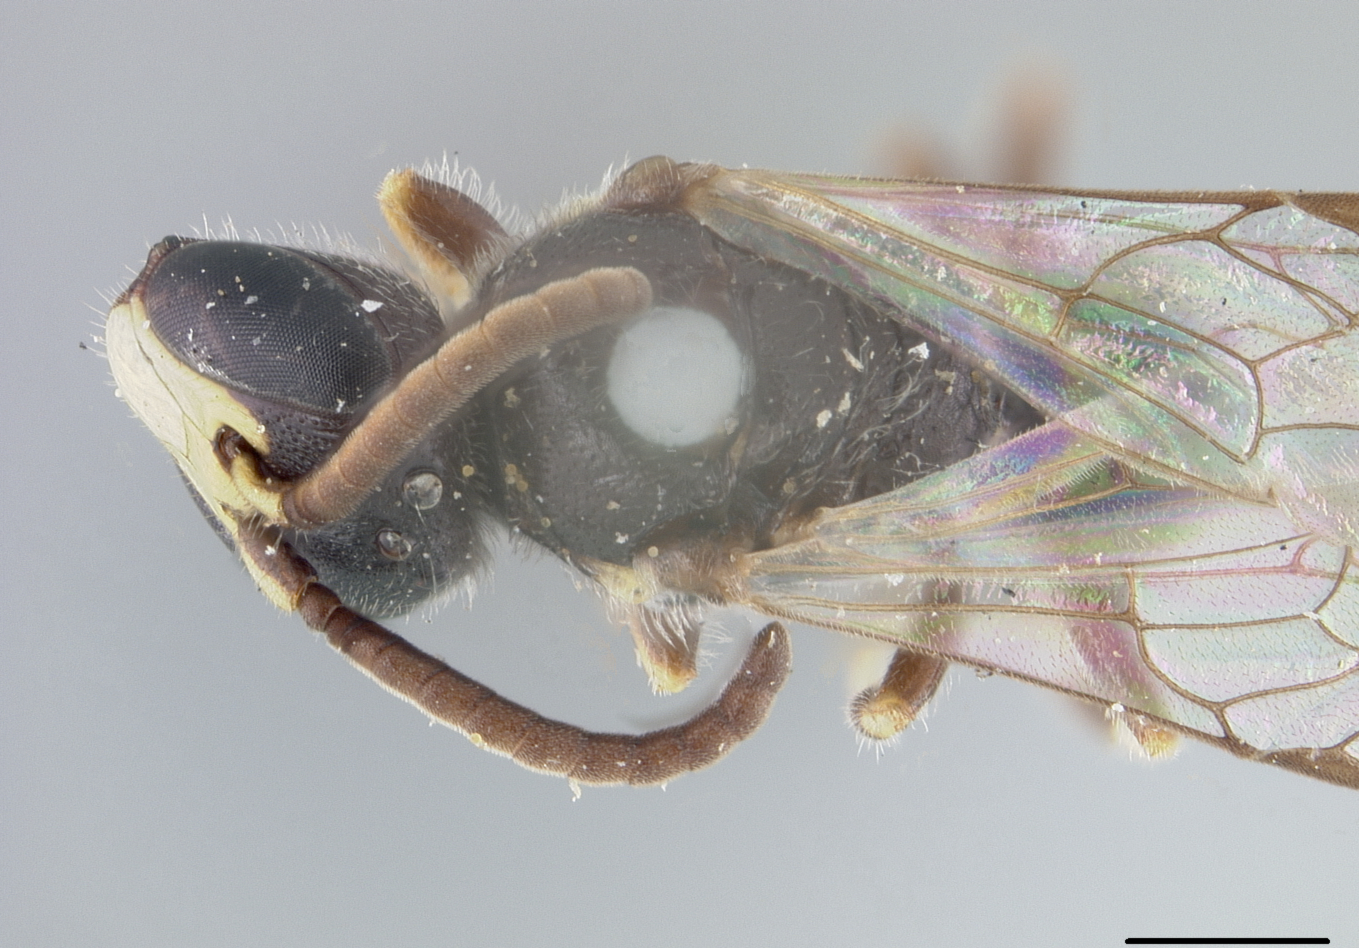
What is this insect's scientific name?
Prosopis mesillae
